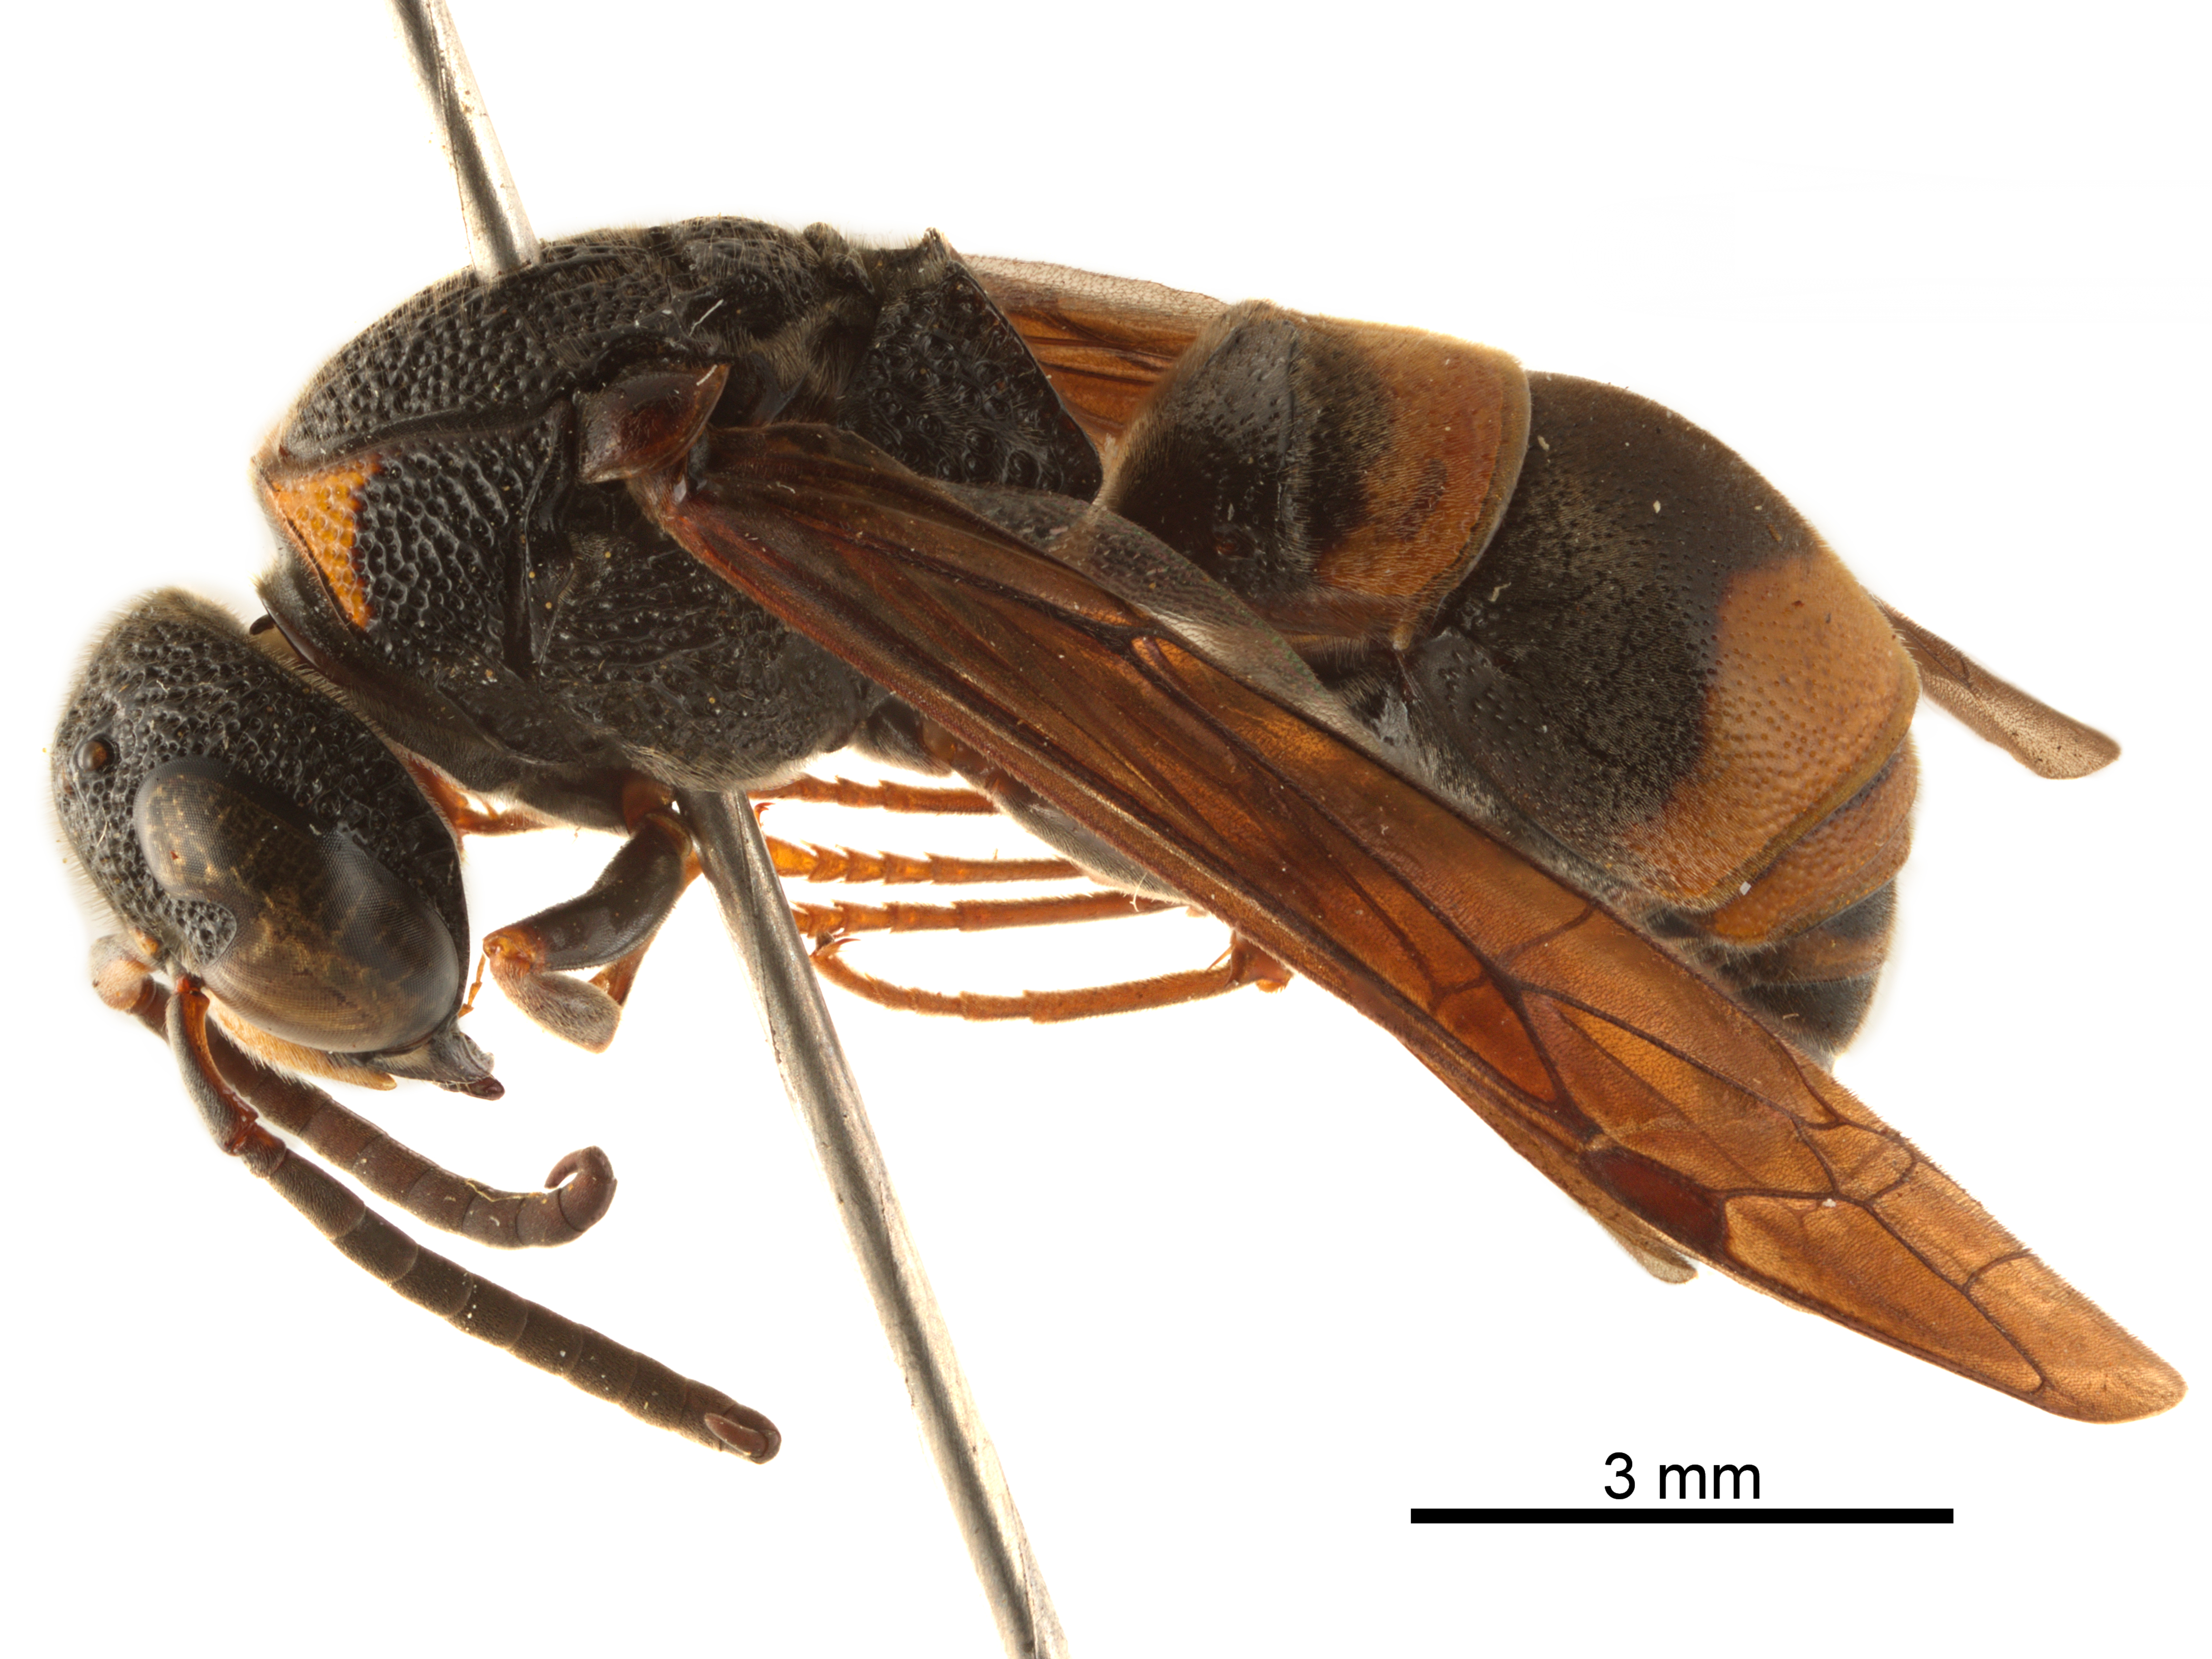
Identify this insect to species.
Pararrhynchium ornatum
